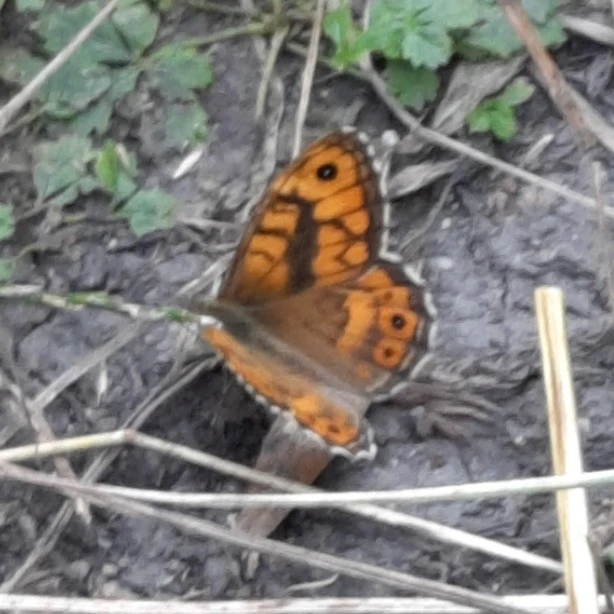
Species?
Lasiommata megera (also Pararge megera)
